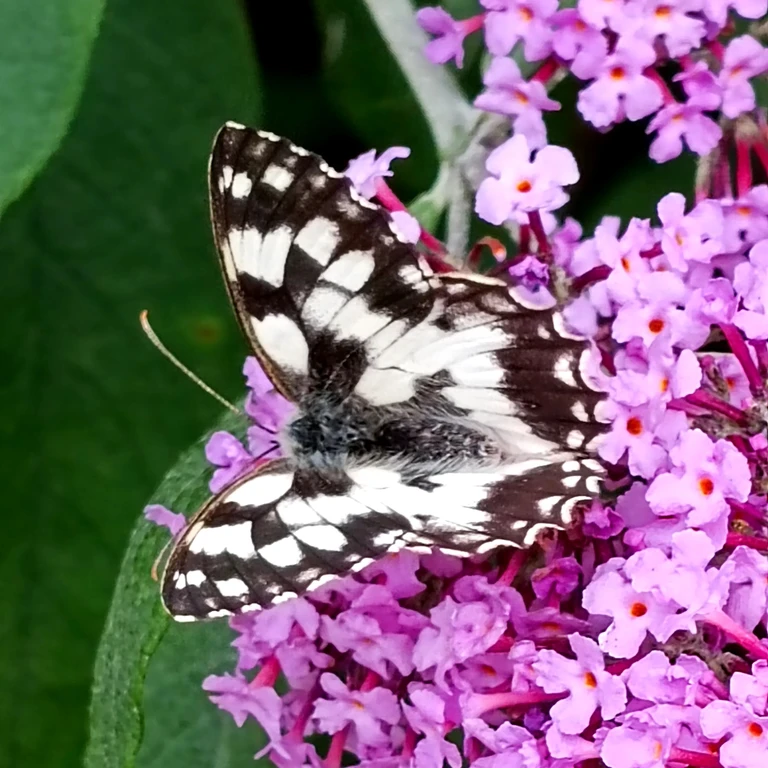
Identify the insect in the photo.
Melanargia galathea
